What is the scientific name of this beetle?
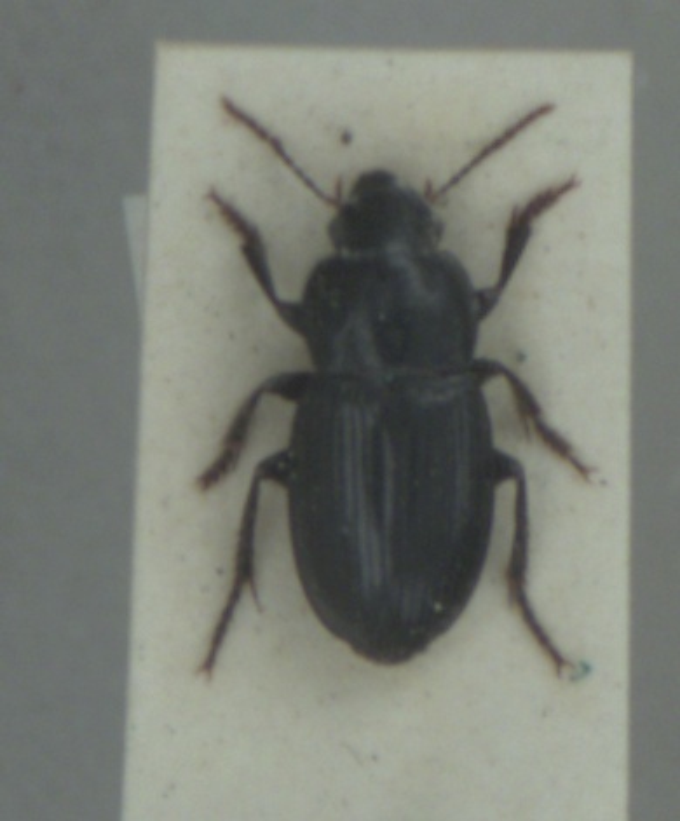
Harpalus neglectus
